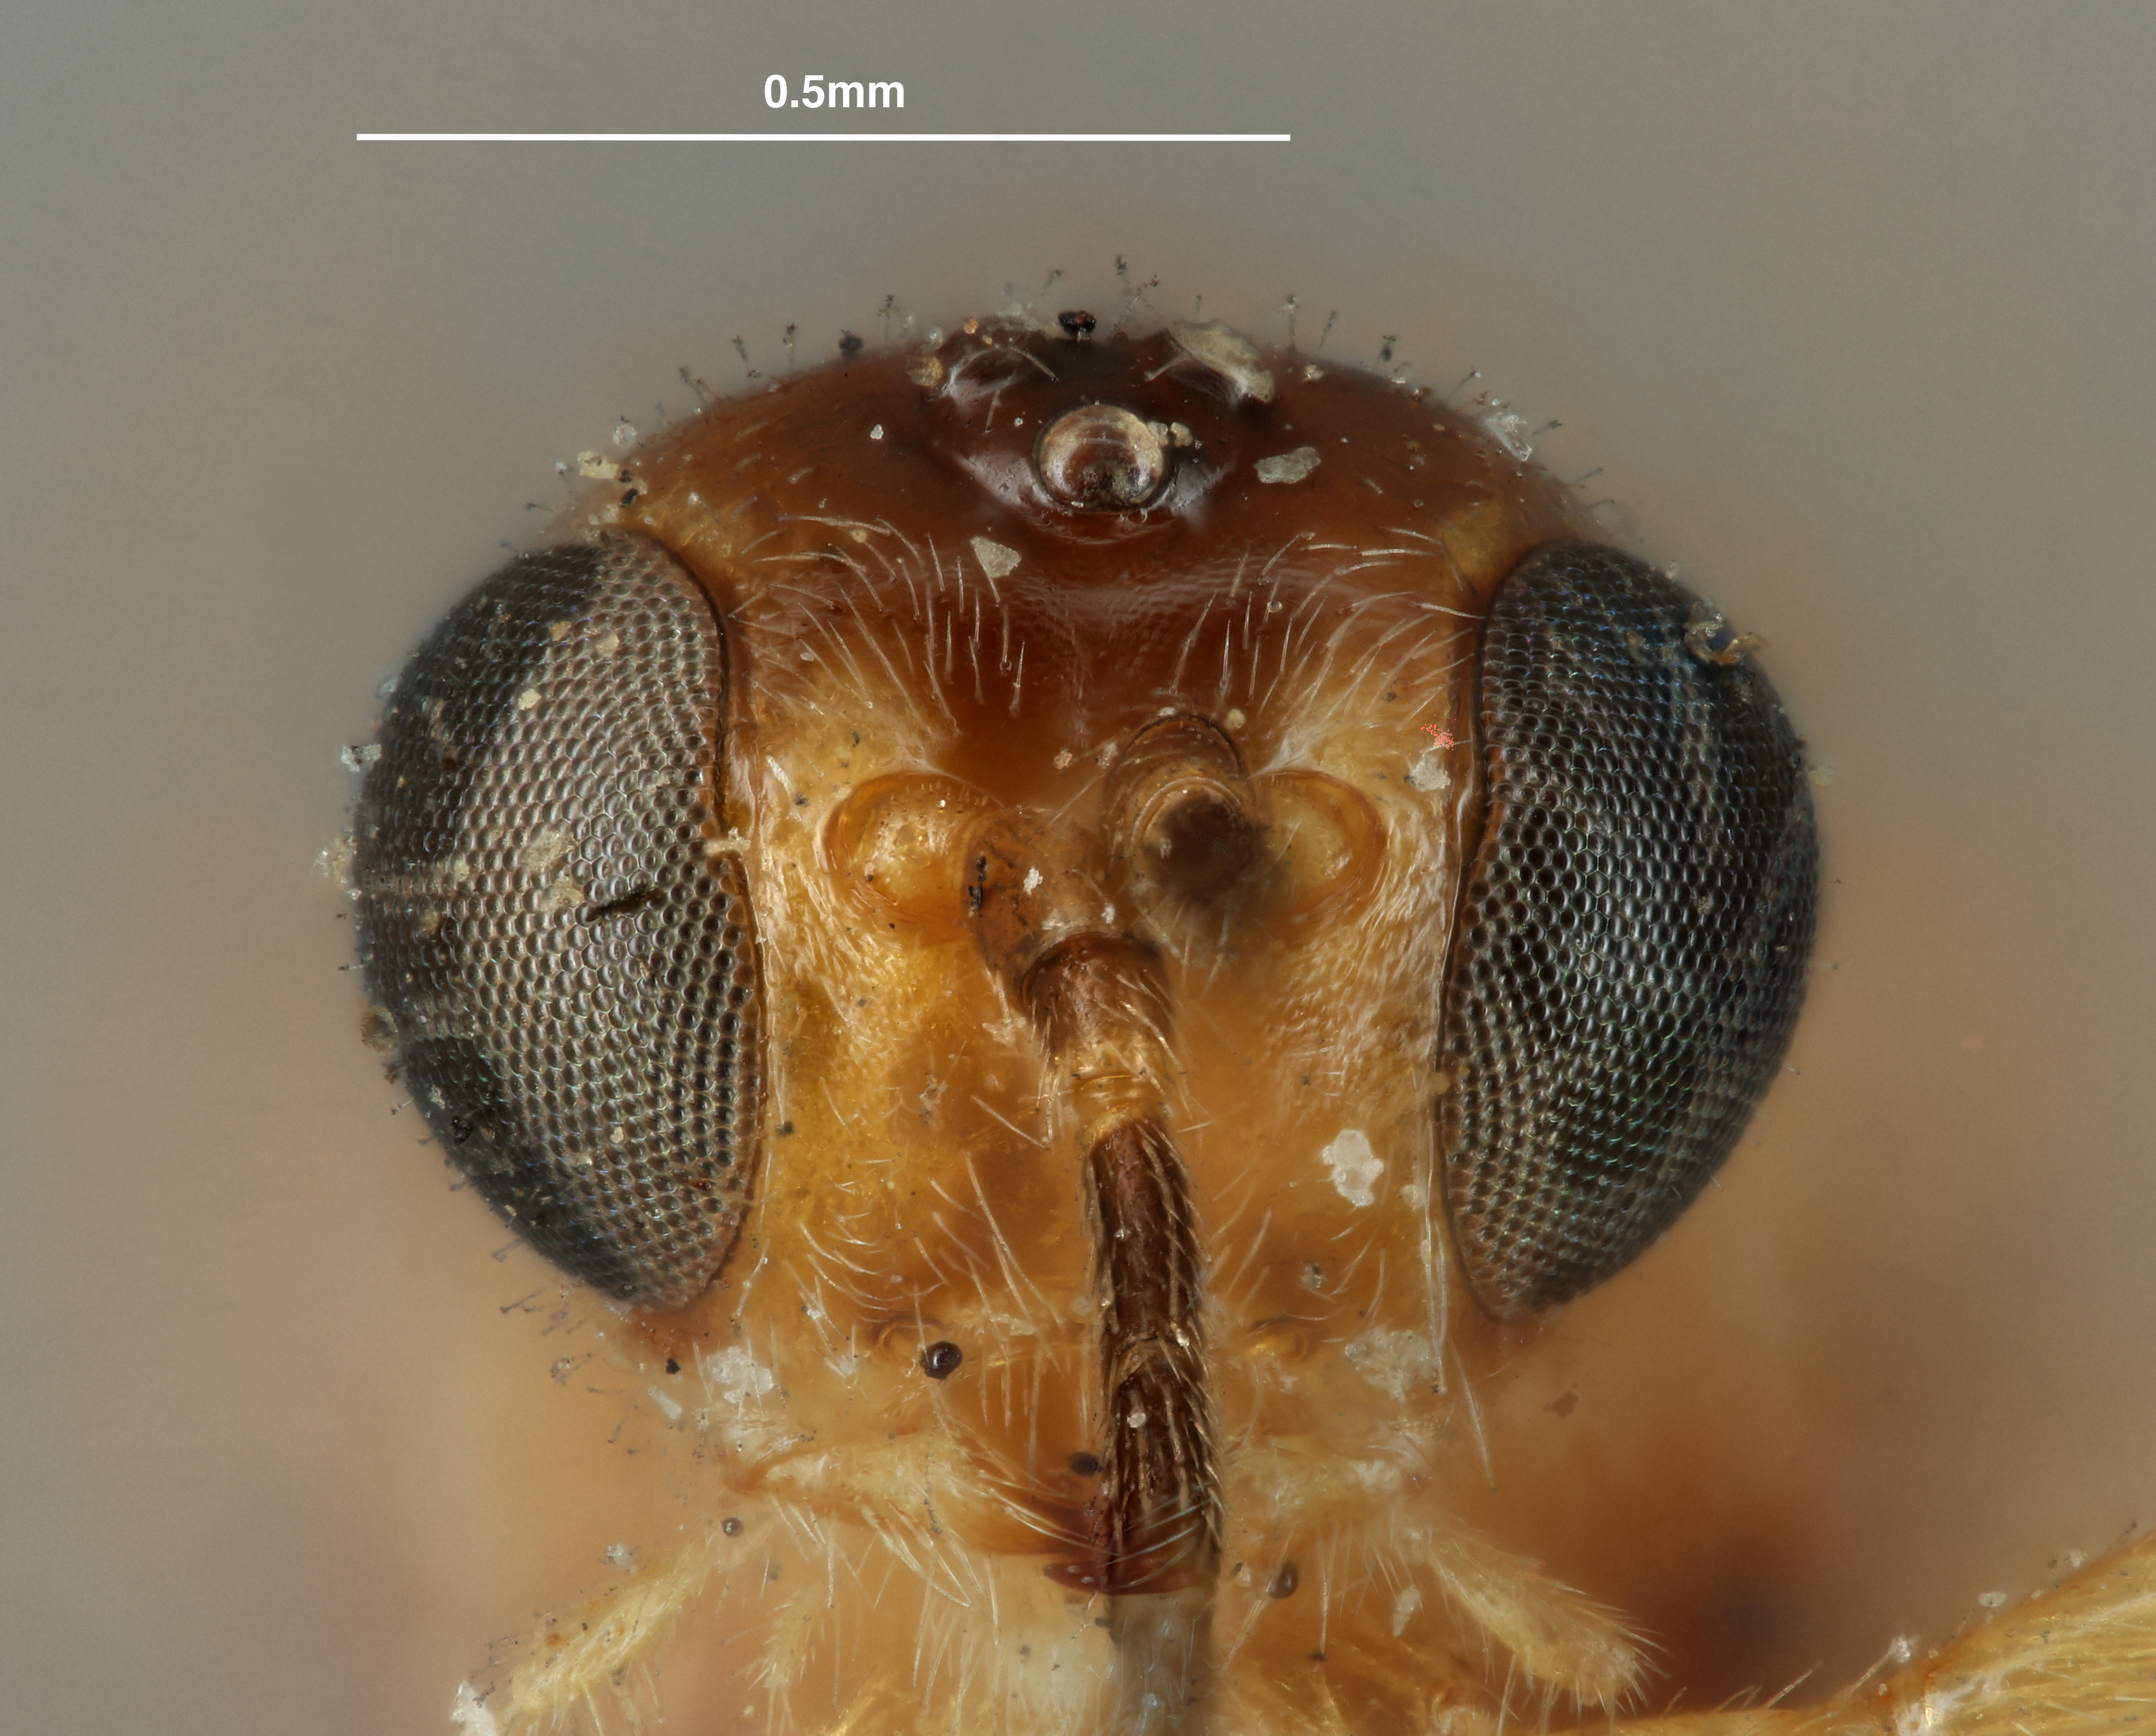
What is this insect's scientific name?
Bracon cecidomyiae
